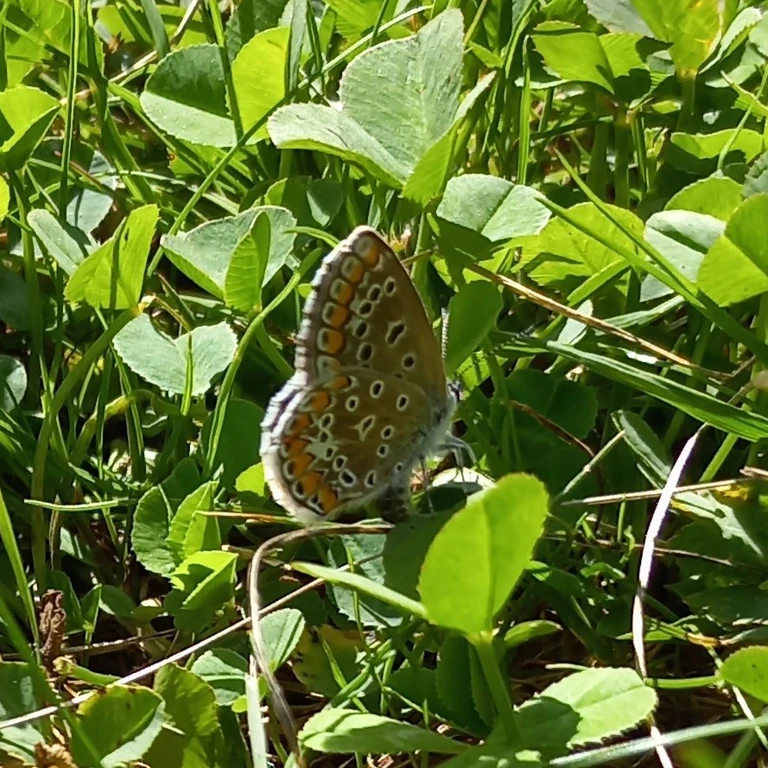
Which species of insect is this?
Polyommatus icarus
